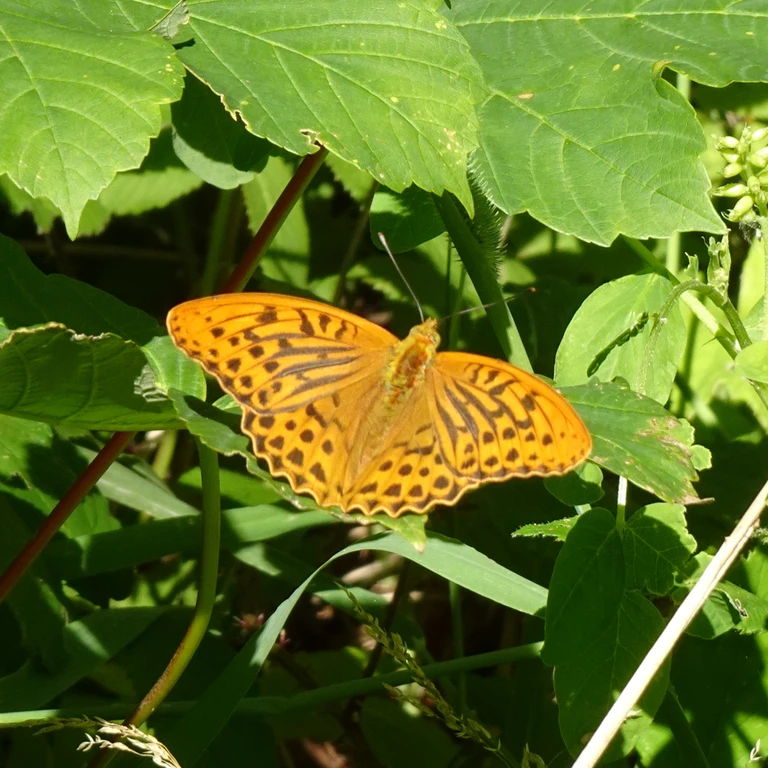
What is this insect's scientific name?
Argynnis paphia
